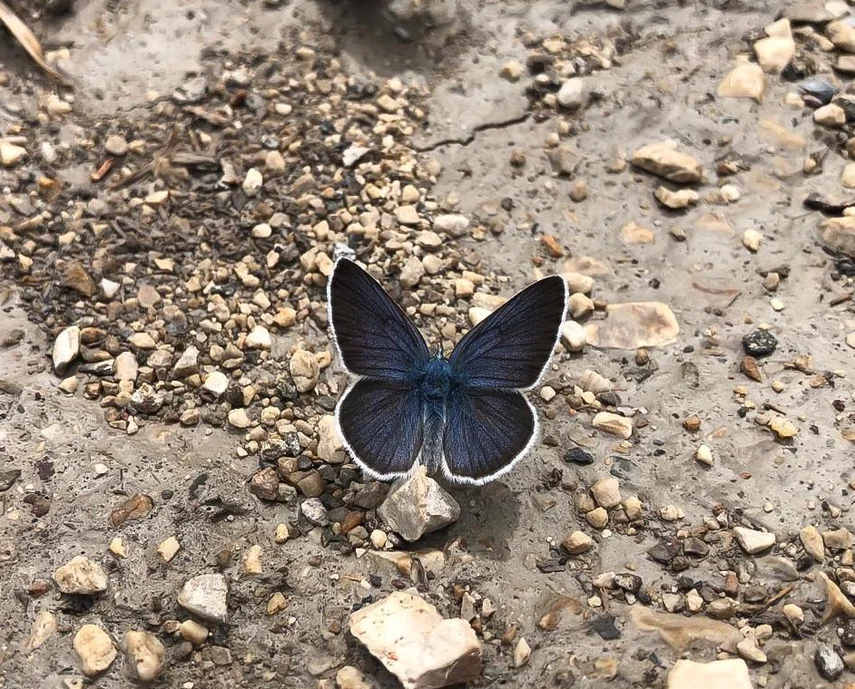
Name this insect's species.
Cyaniris semiargus
